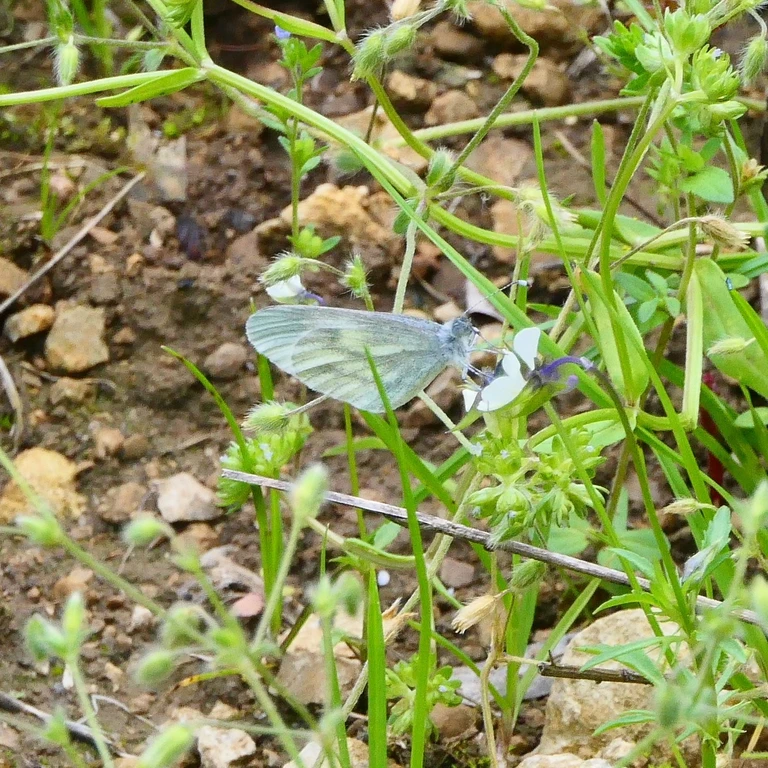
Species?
Leptidea sinapis/juvernica
